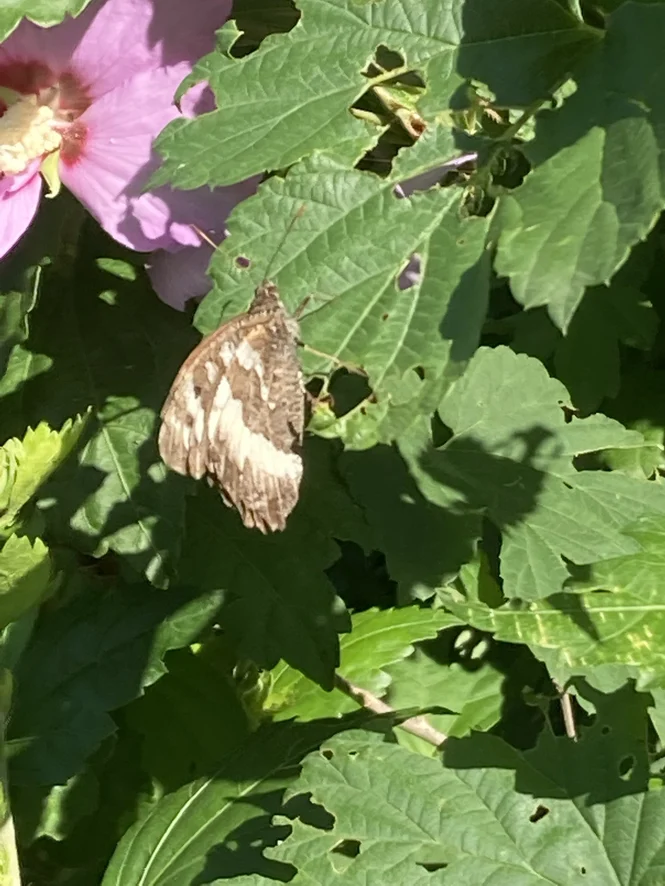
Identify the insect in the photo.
Brintesia circe
